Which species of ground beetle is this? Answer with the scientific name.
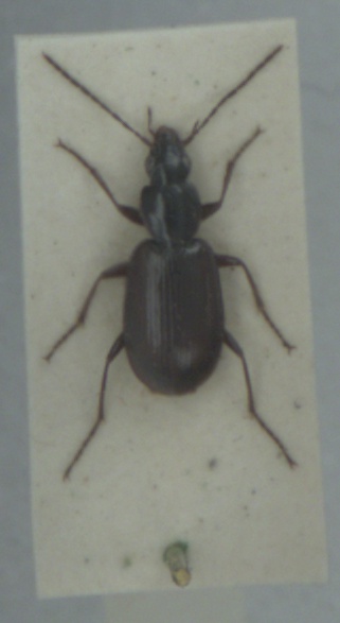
Agonum thoreyi
